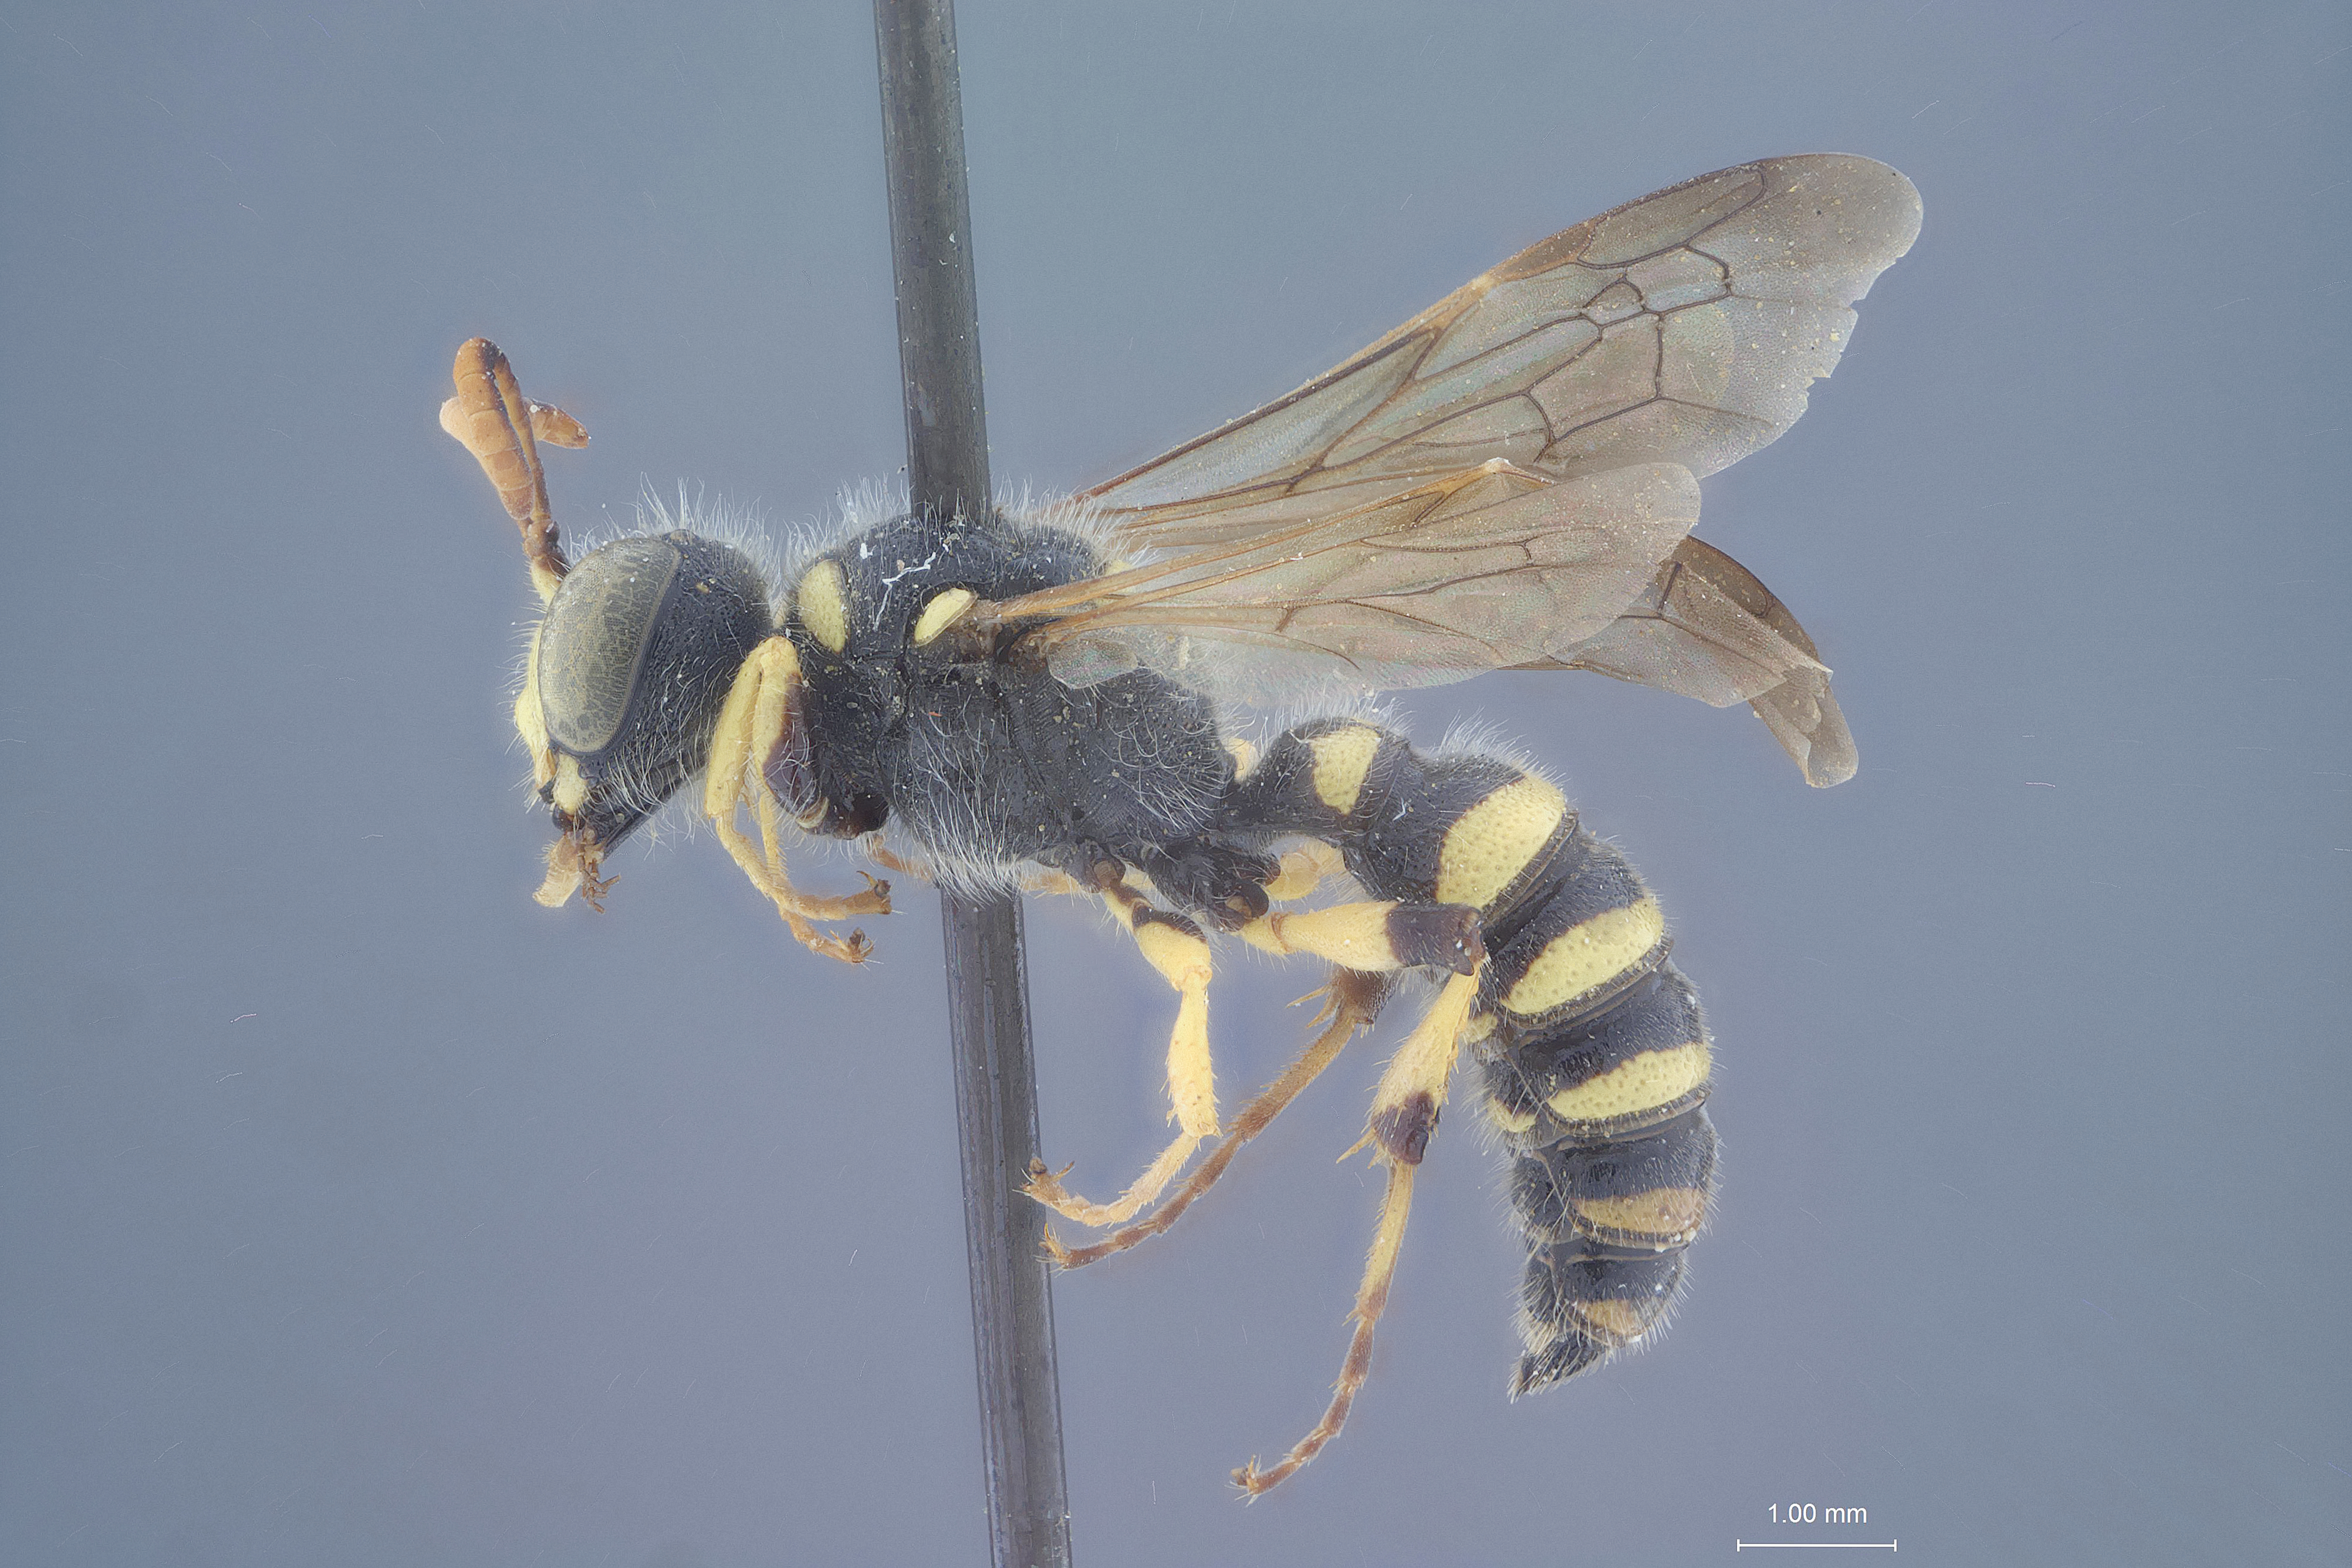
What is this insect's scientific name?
Cerceris occipitomaculata
